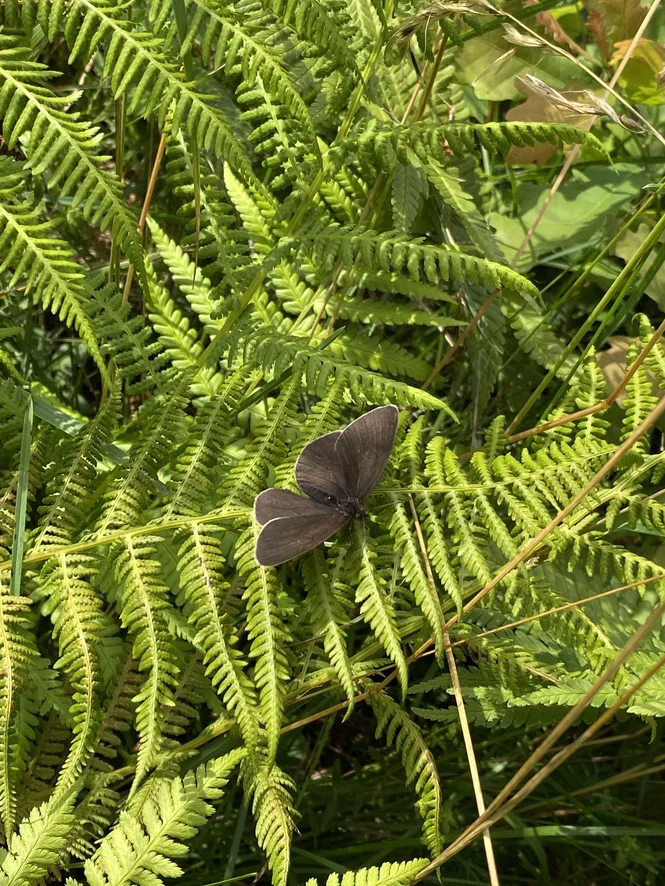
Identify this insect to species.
Aphantopus hyperantus
